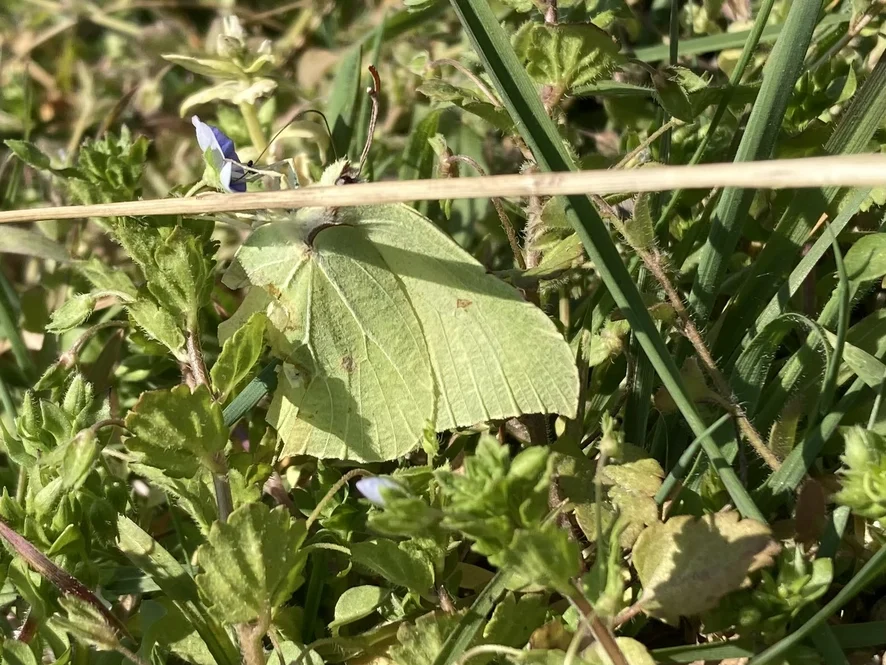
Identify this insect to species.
Gonepteryx rhamni
